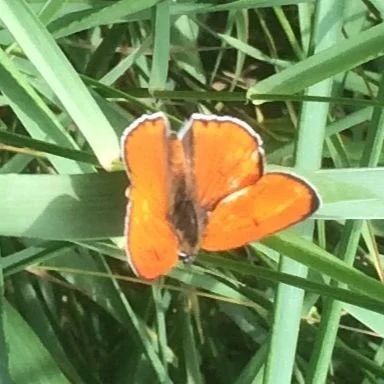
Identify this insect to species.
Lycaena dispar
